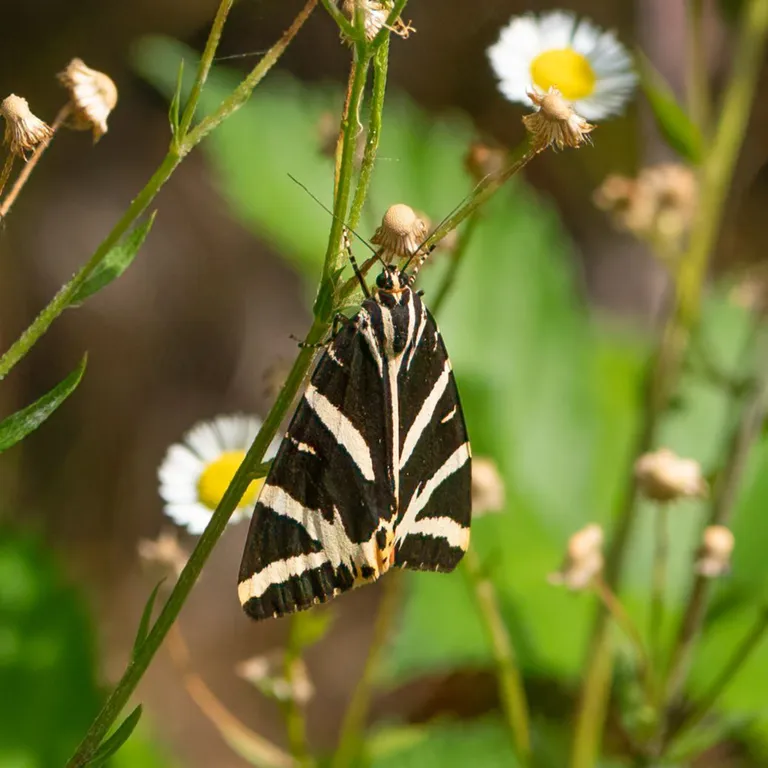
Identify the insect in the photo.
Euplagia quadripunctaria
